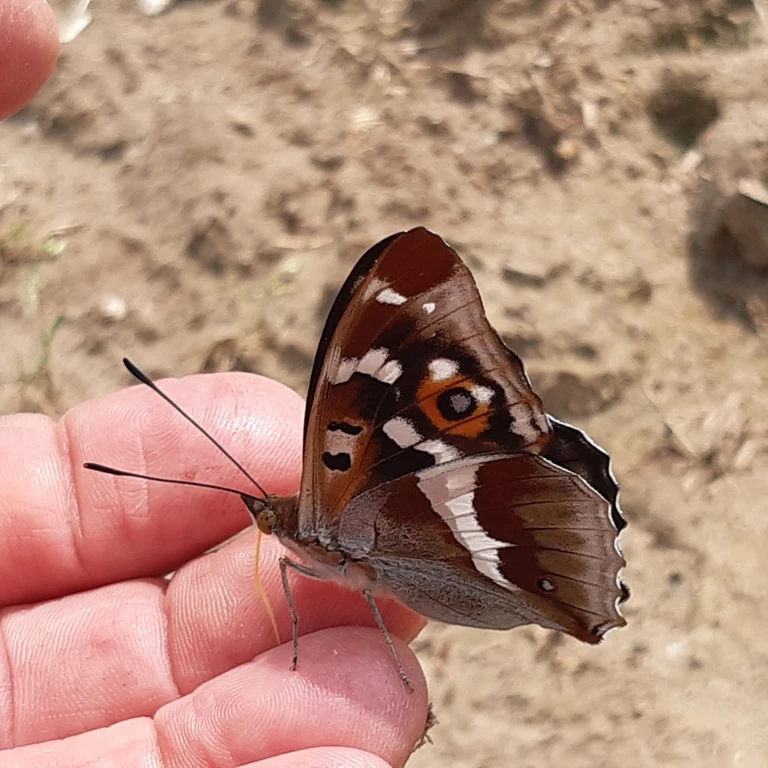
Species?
Apatura iris
